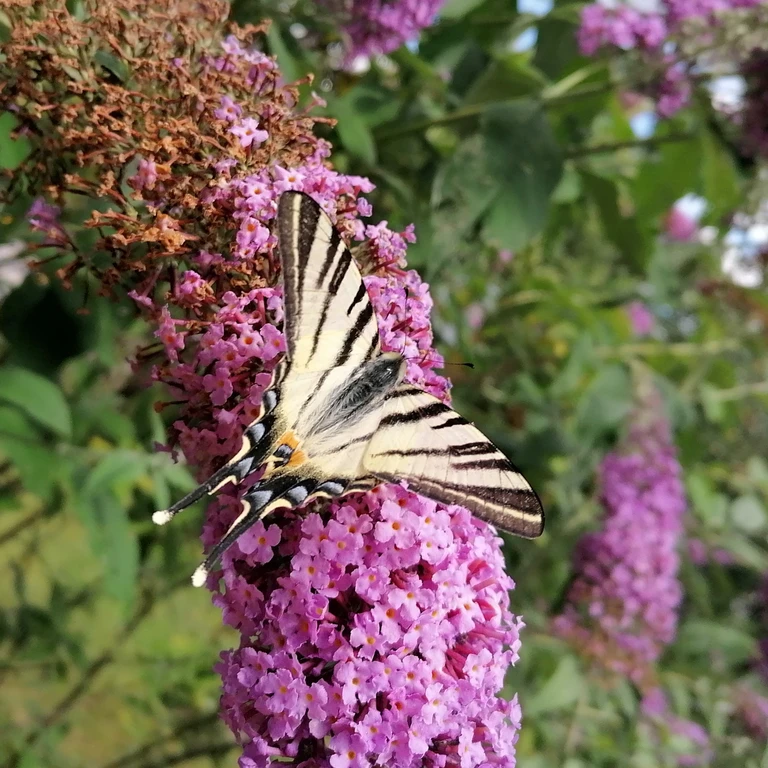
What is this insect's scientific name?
Iphiclides podalirius
